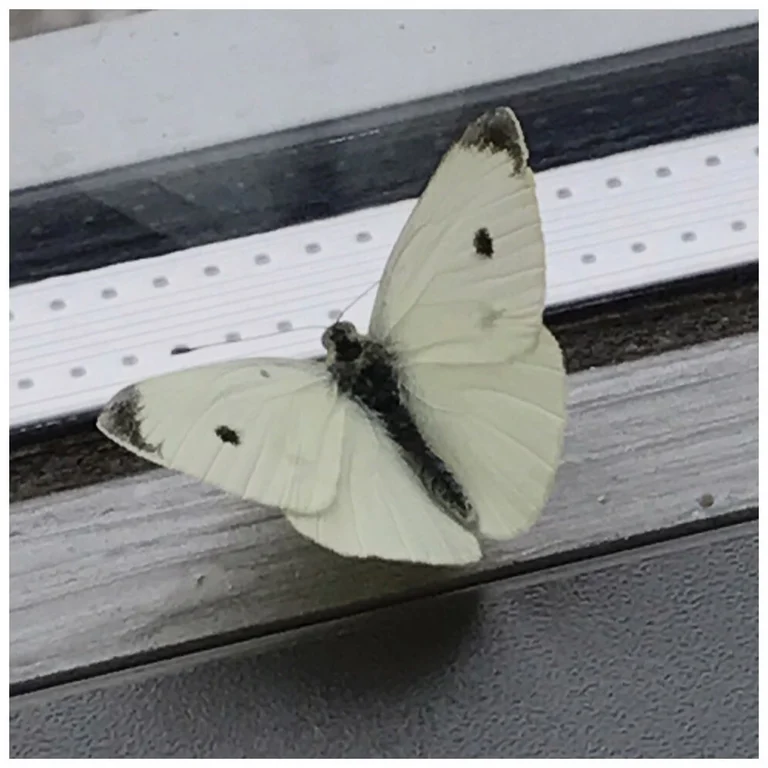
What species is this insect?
Pieris rapae
